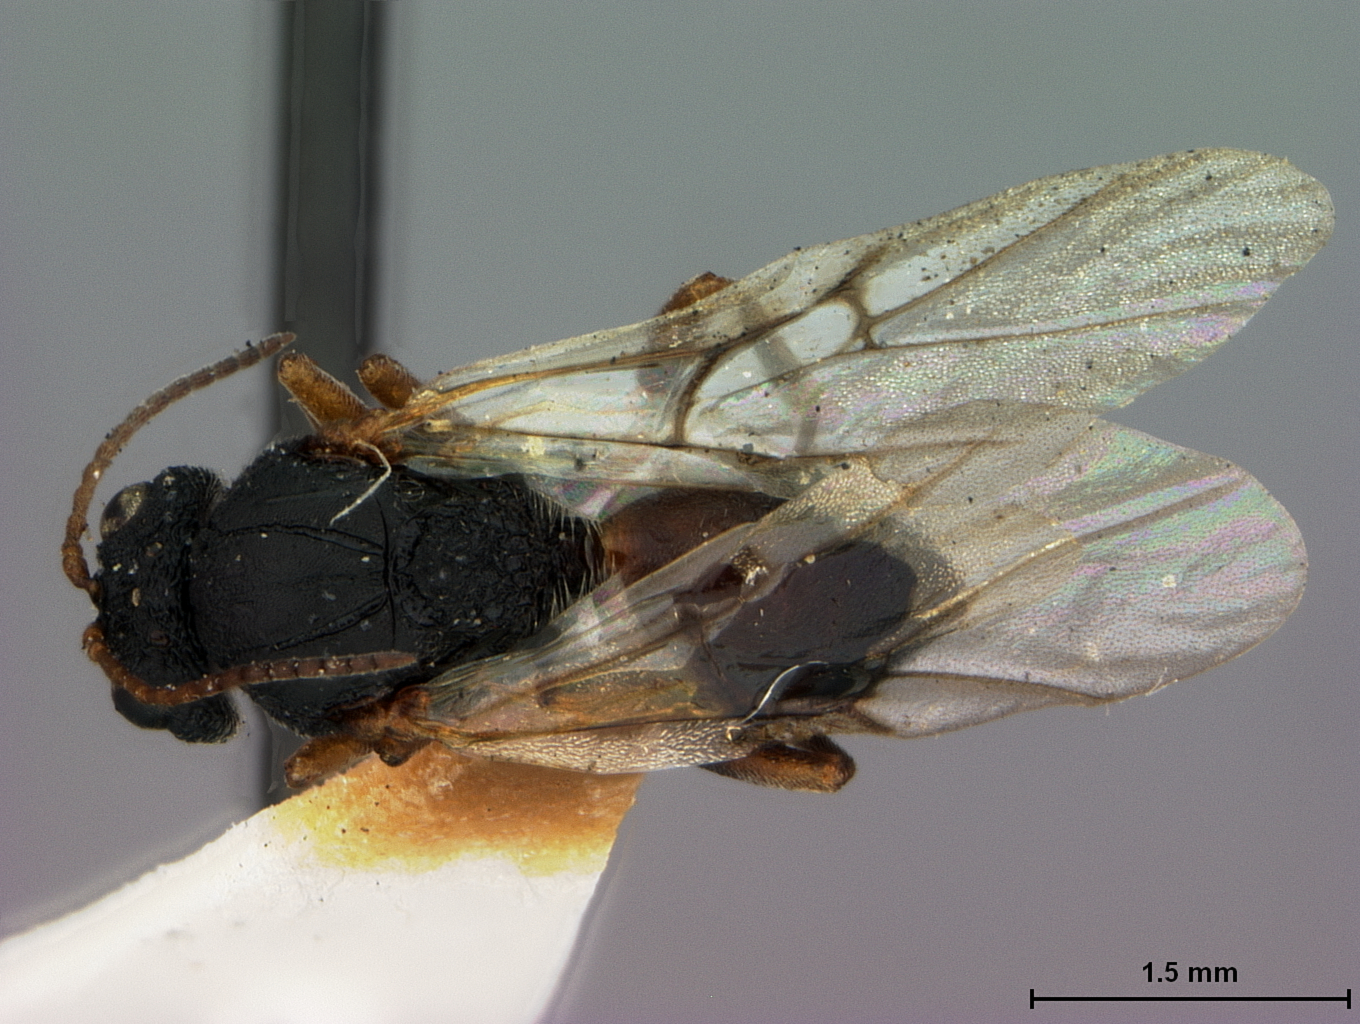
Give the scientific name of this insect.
Callirhytis marginata
